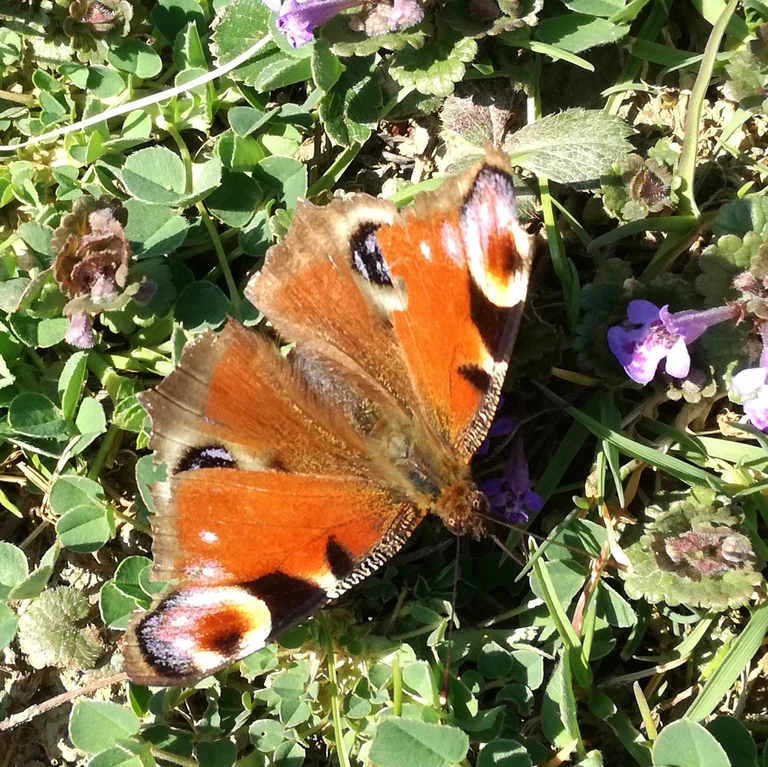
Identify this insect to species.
Aglais io
